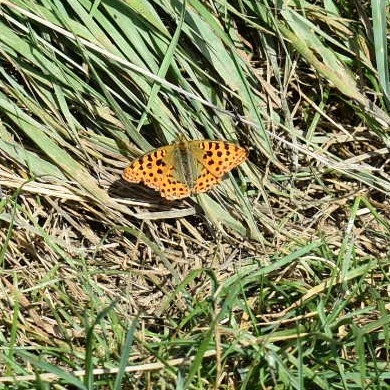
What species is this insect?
Issoria lathonia
